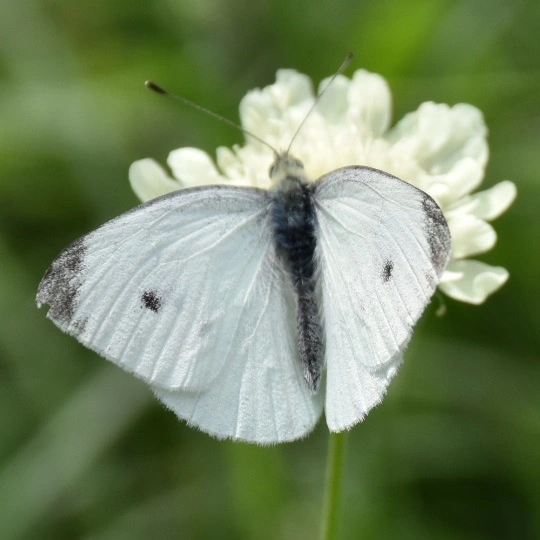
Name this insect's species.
Pieris rapae
